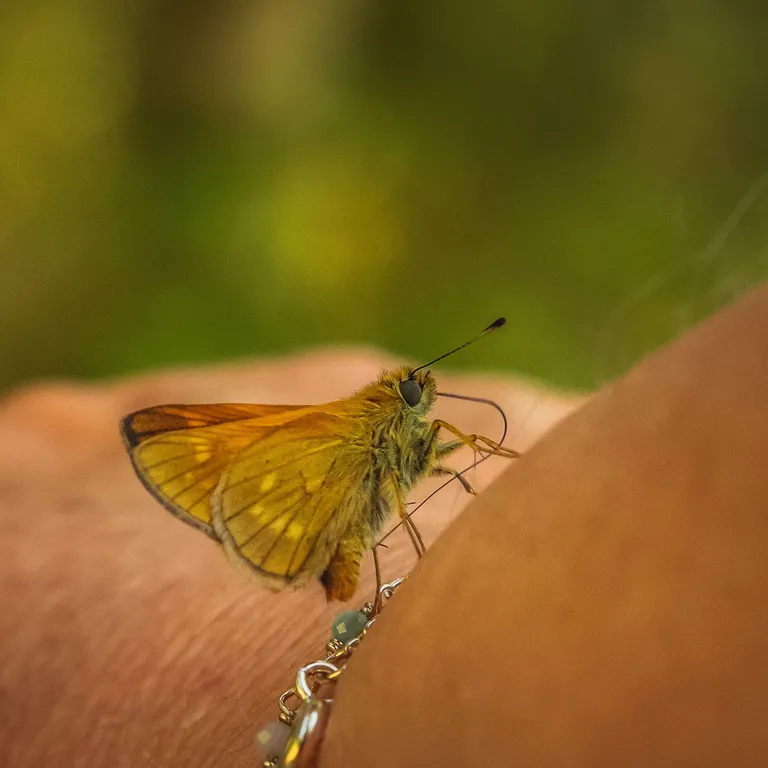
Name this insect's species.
Ochlodes sylvanus (also Ochlodes venata)
